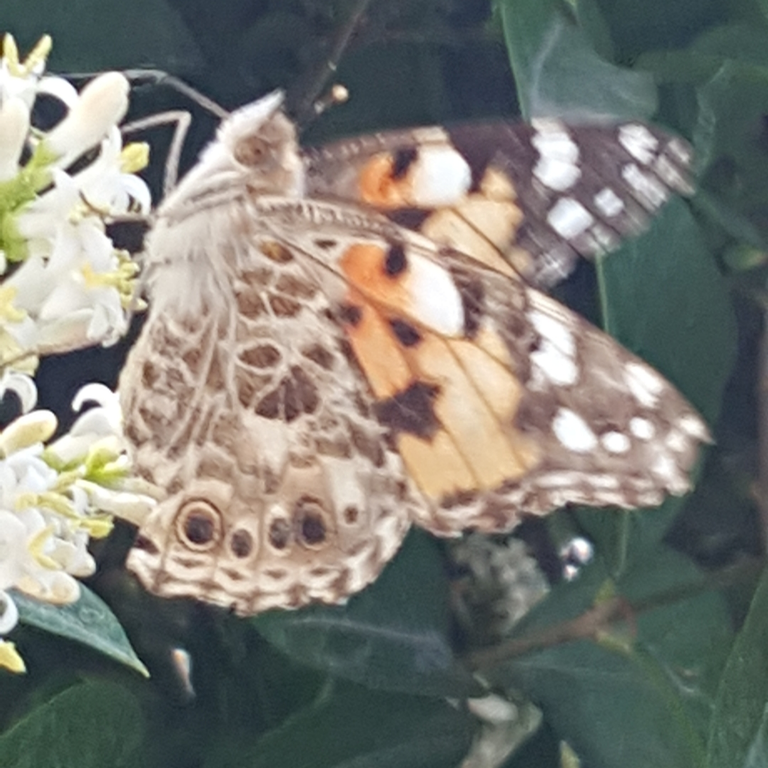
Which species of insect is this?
Vanessa cardui
